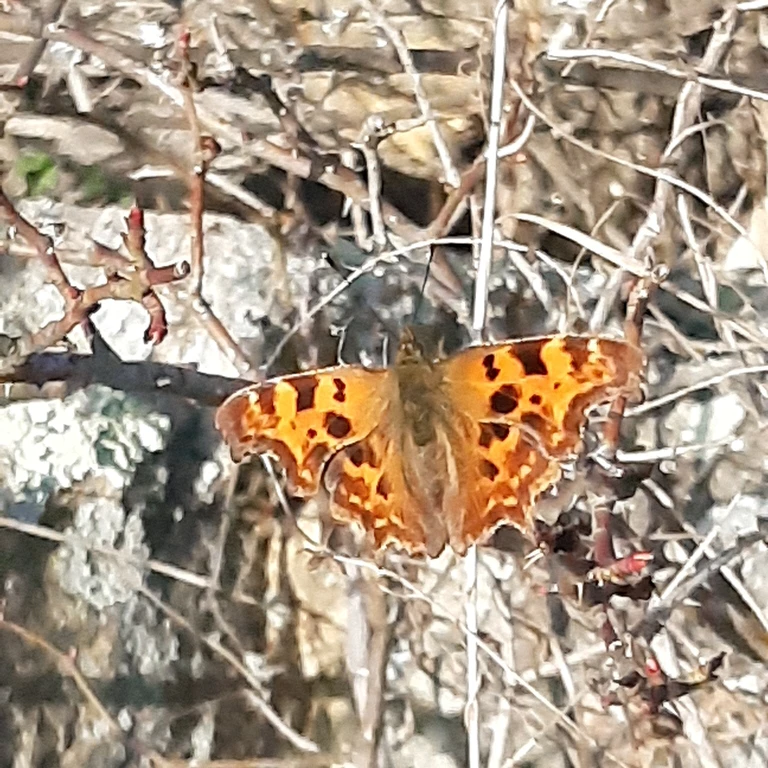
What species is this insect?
Polygonia c-album
